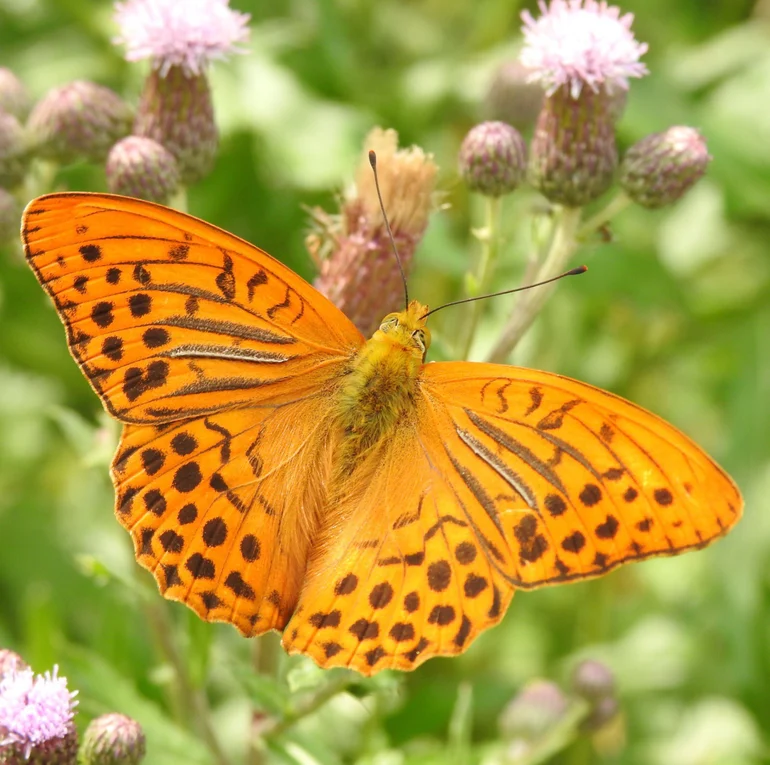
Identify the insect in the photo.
Argynnis paphia
